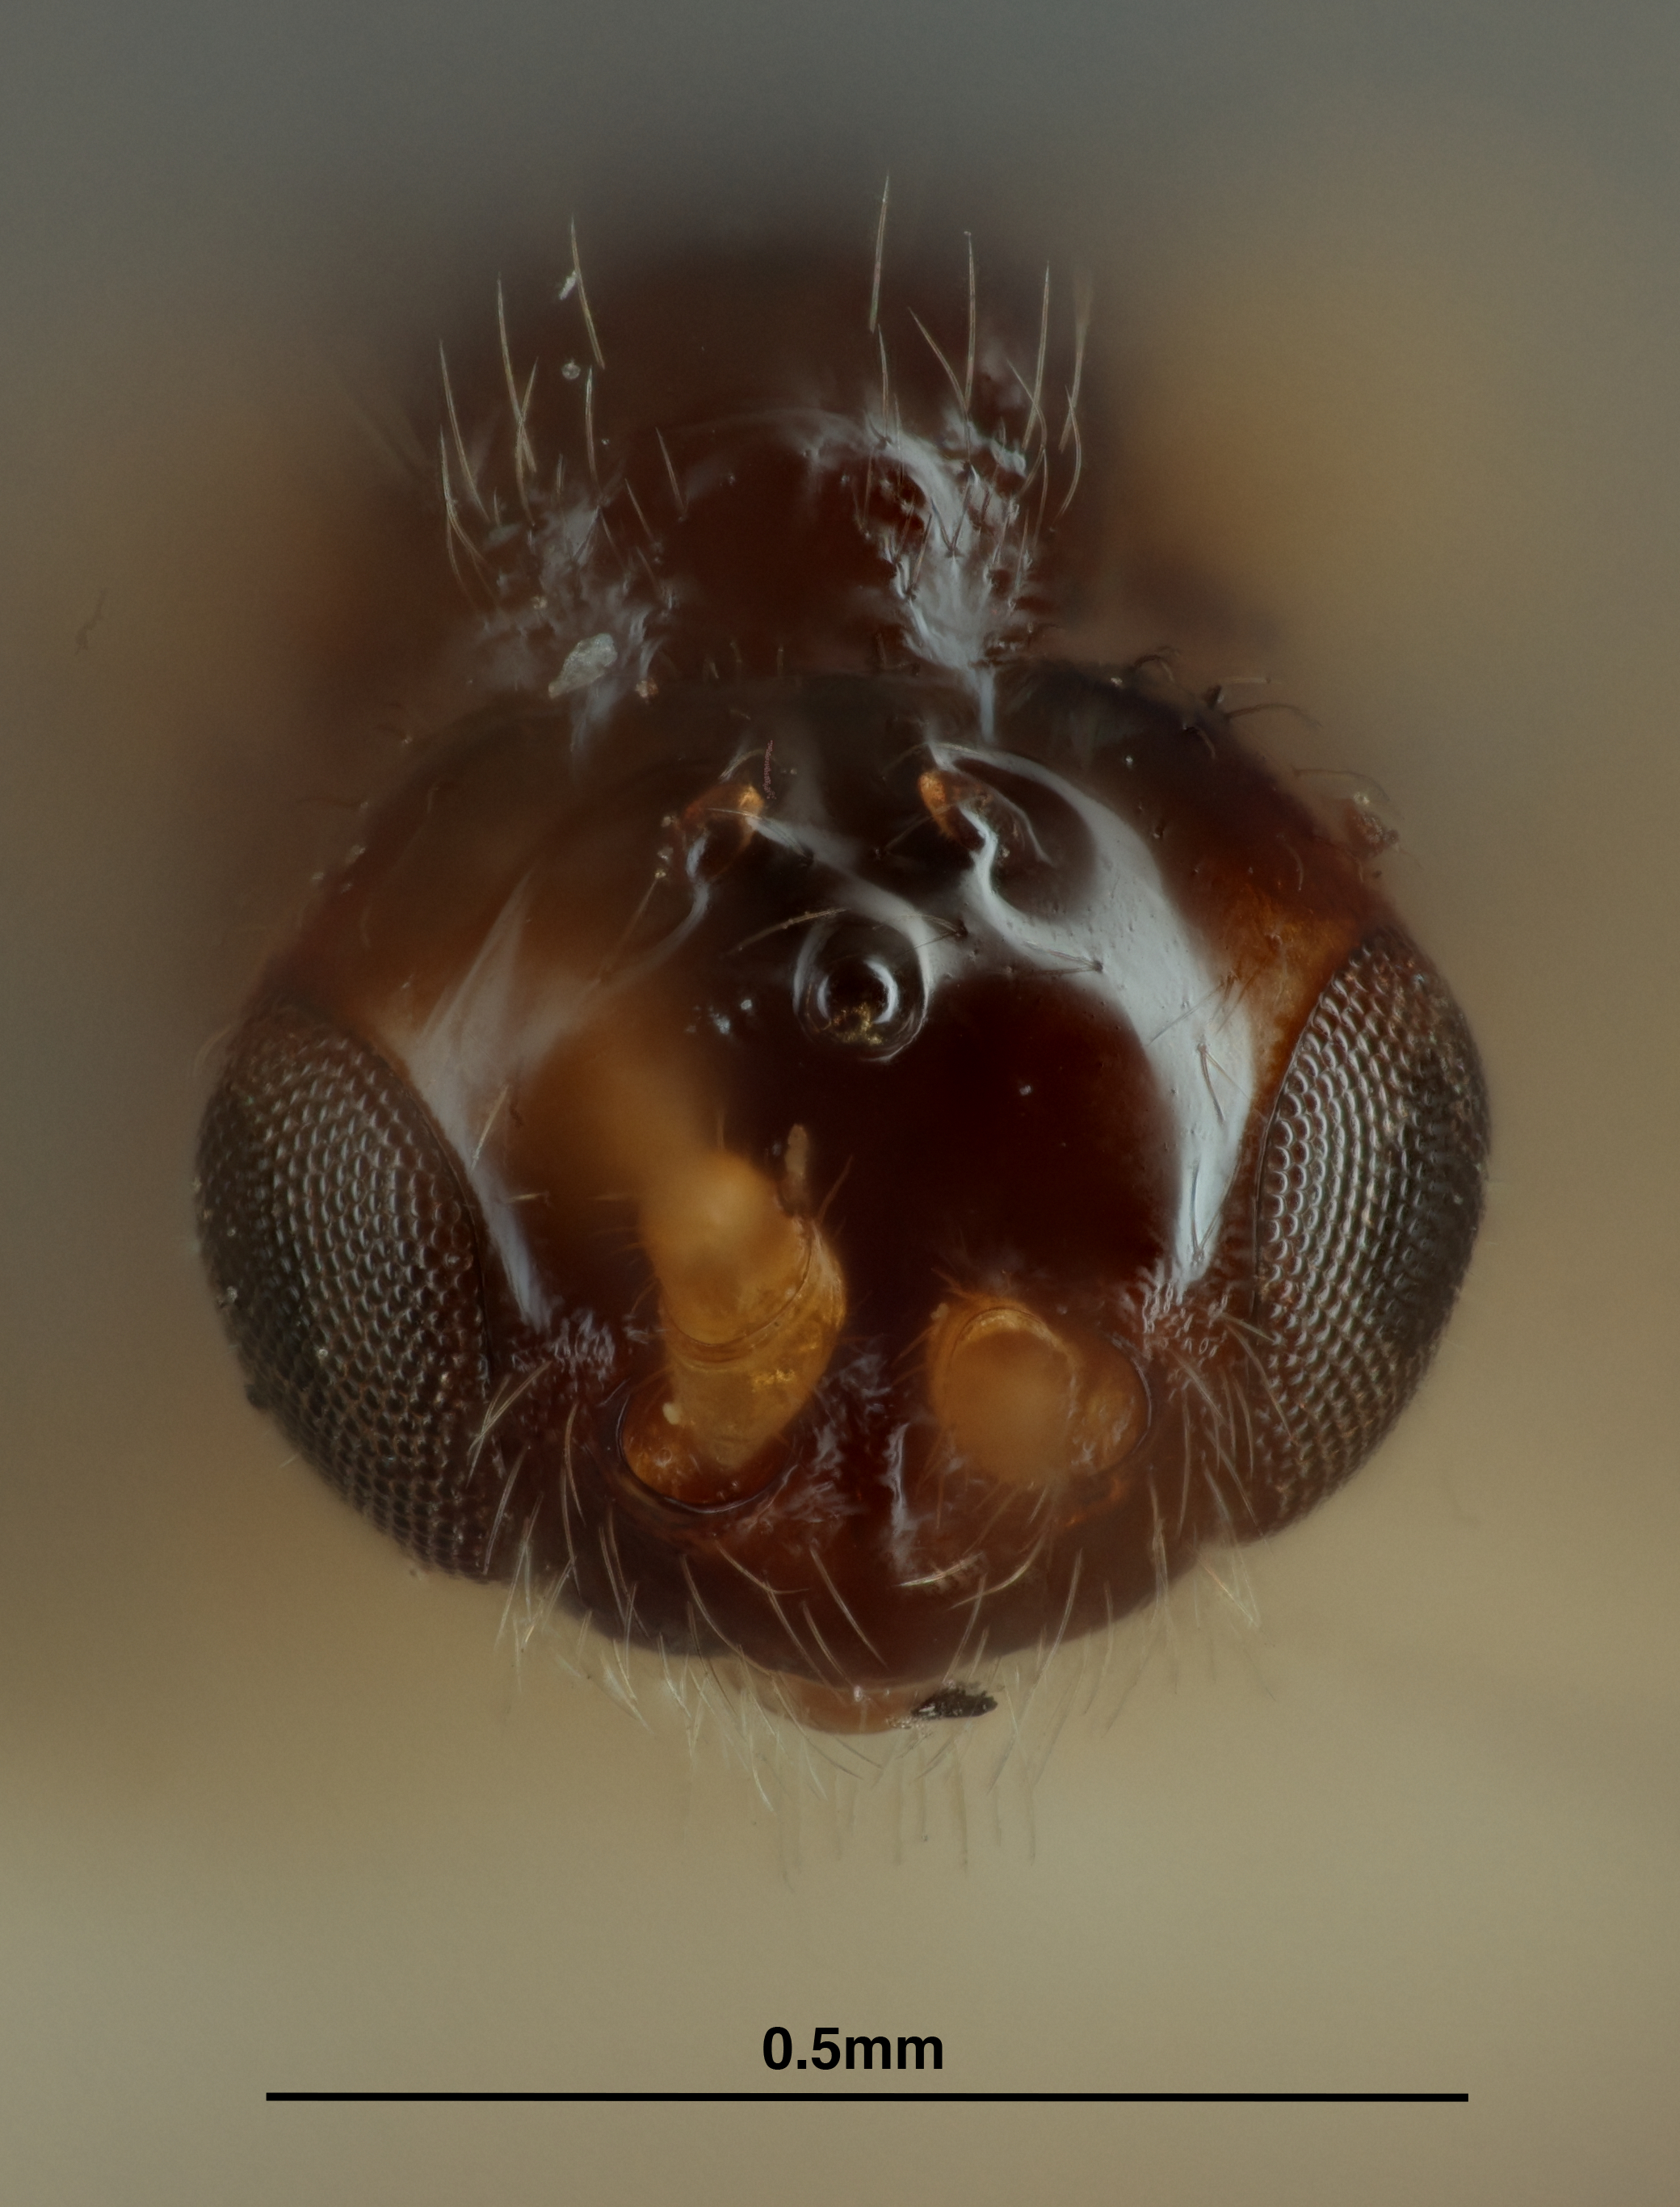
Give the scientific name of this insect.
Opius virentis
